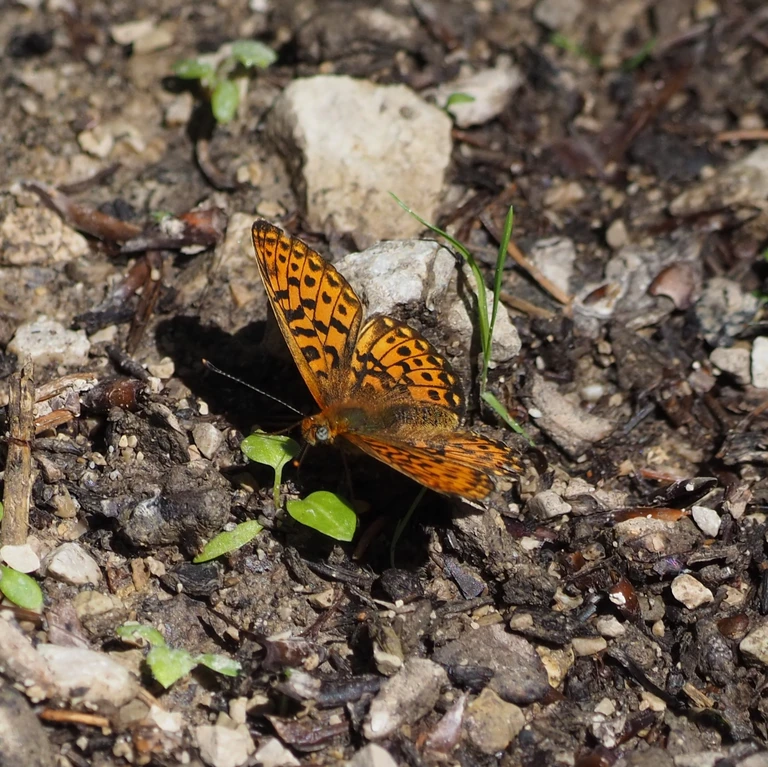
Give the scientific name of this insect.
Boloria euphrosyne (also Clossiana euphrosyne)
